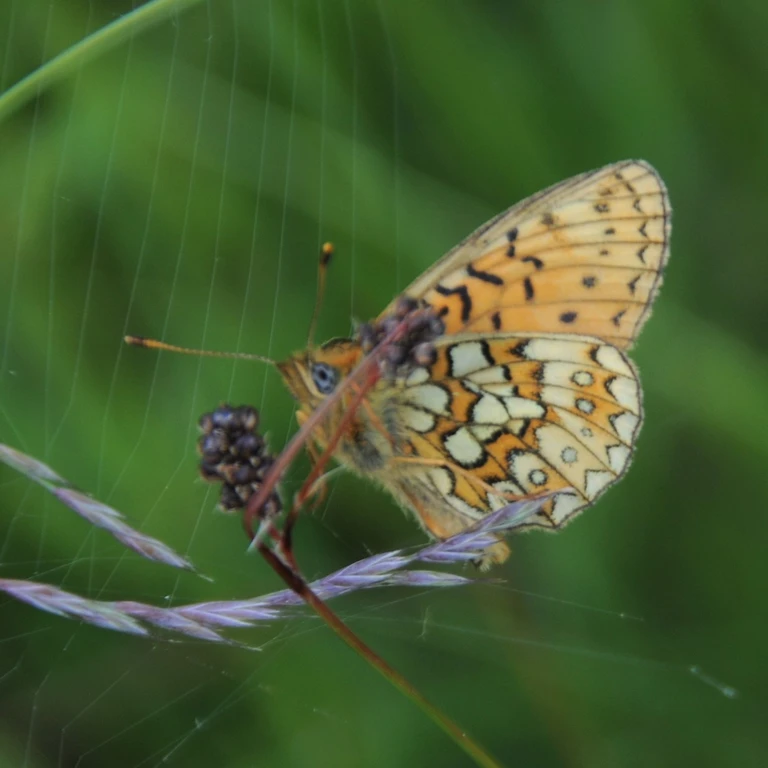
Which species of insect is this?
Boloria eunomia
